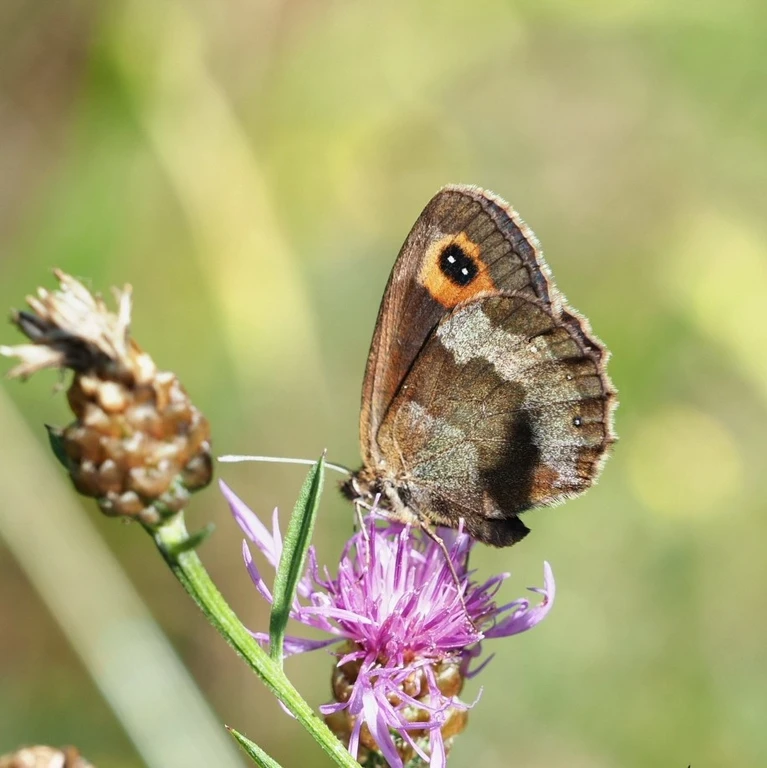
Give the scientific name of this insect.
Erebia aethiops
